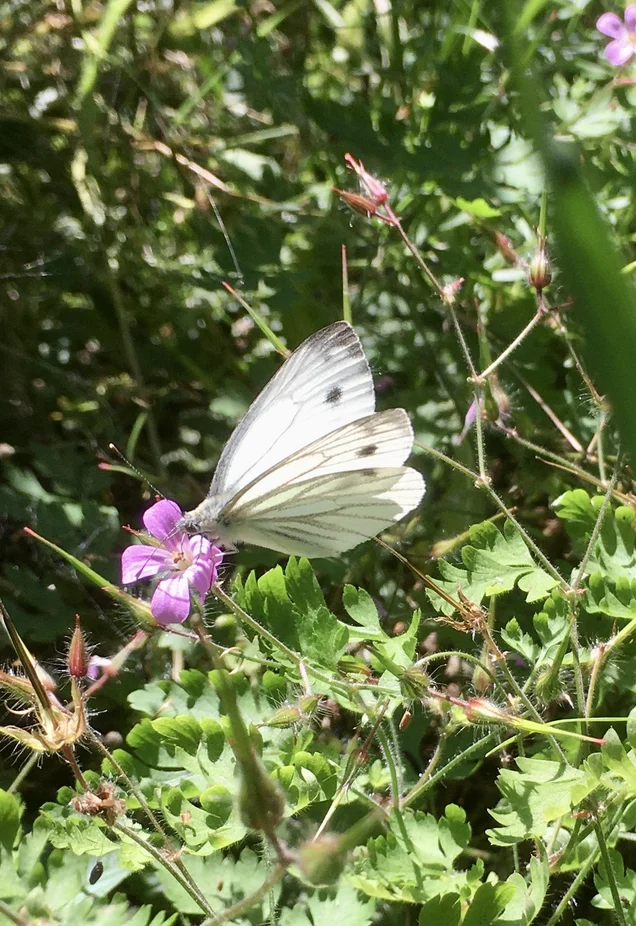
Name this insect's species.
Pieris napi
